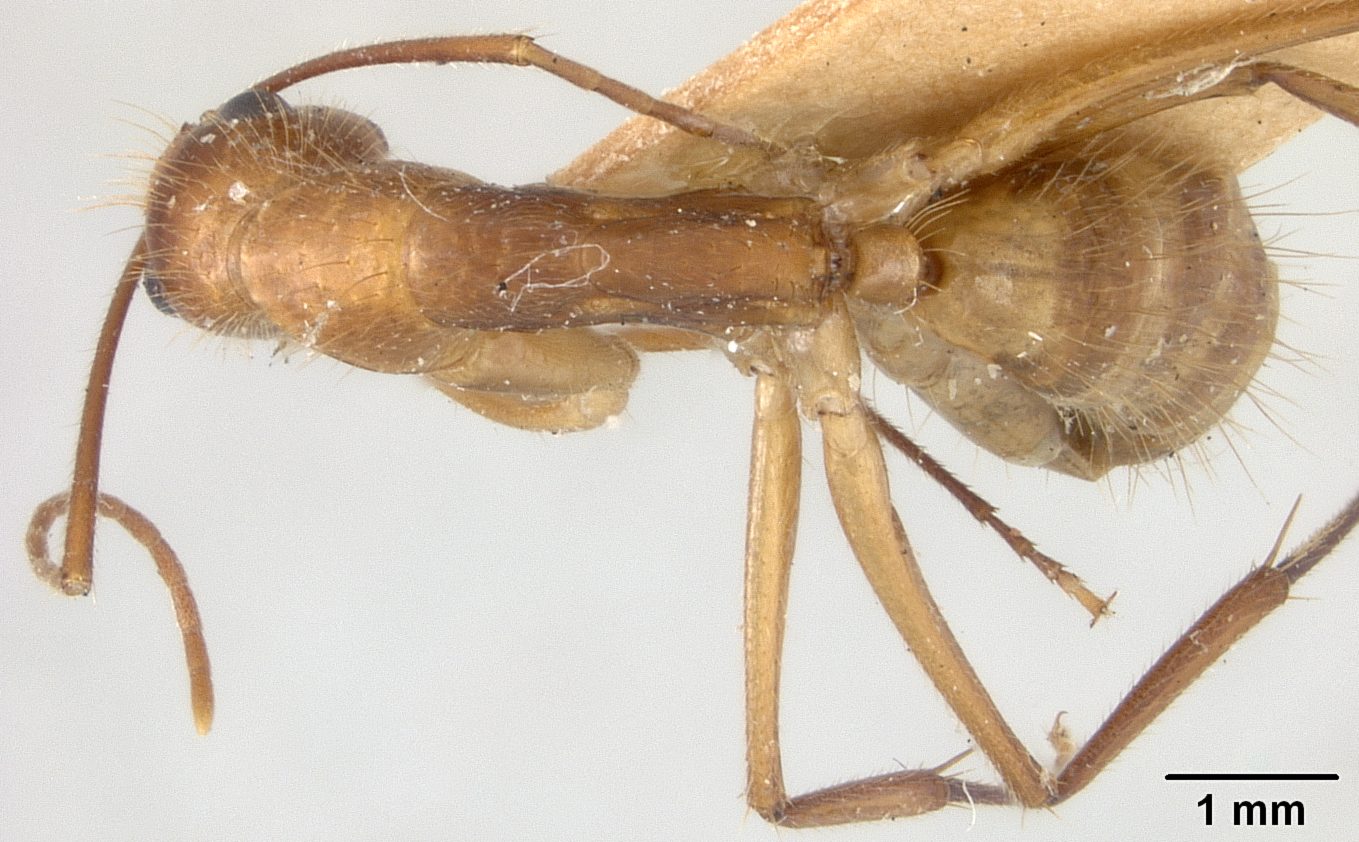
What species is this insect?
Camponotus maculatus
